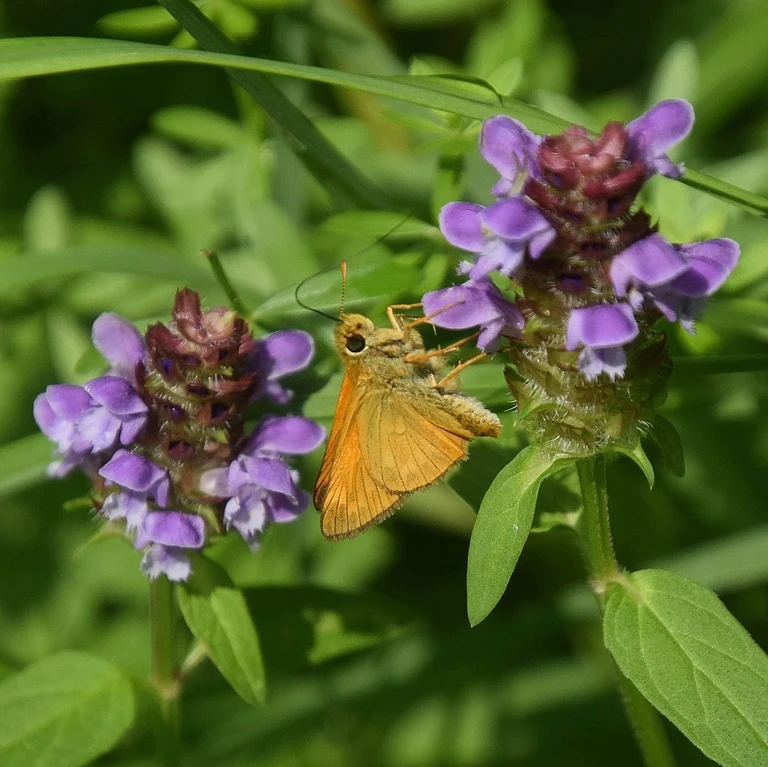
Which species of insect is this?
Ochlodes sylvanus (also Ochlodes venata)
